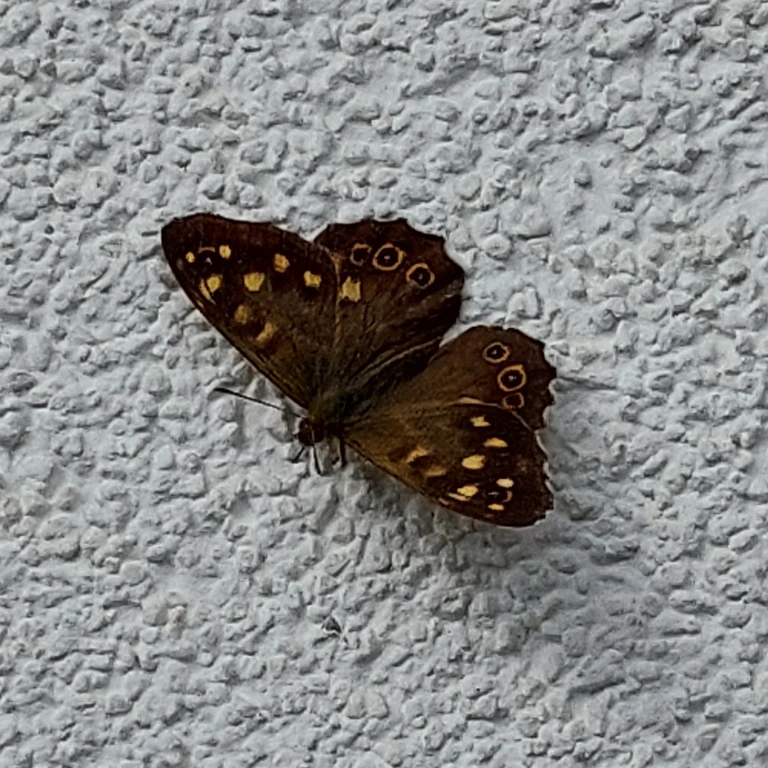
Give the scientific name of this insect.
Pararge aegeria
